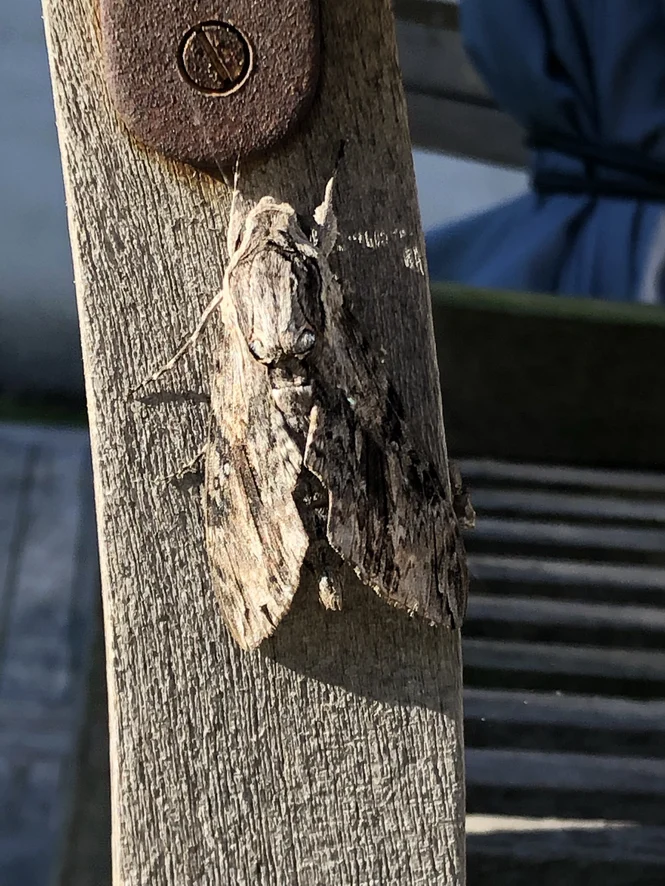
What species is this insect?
Agrius convolvuli
